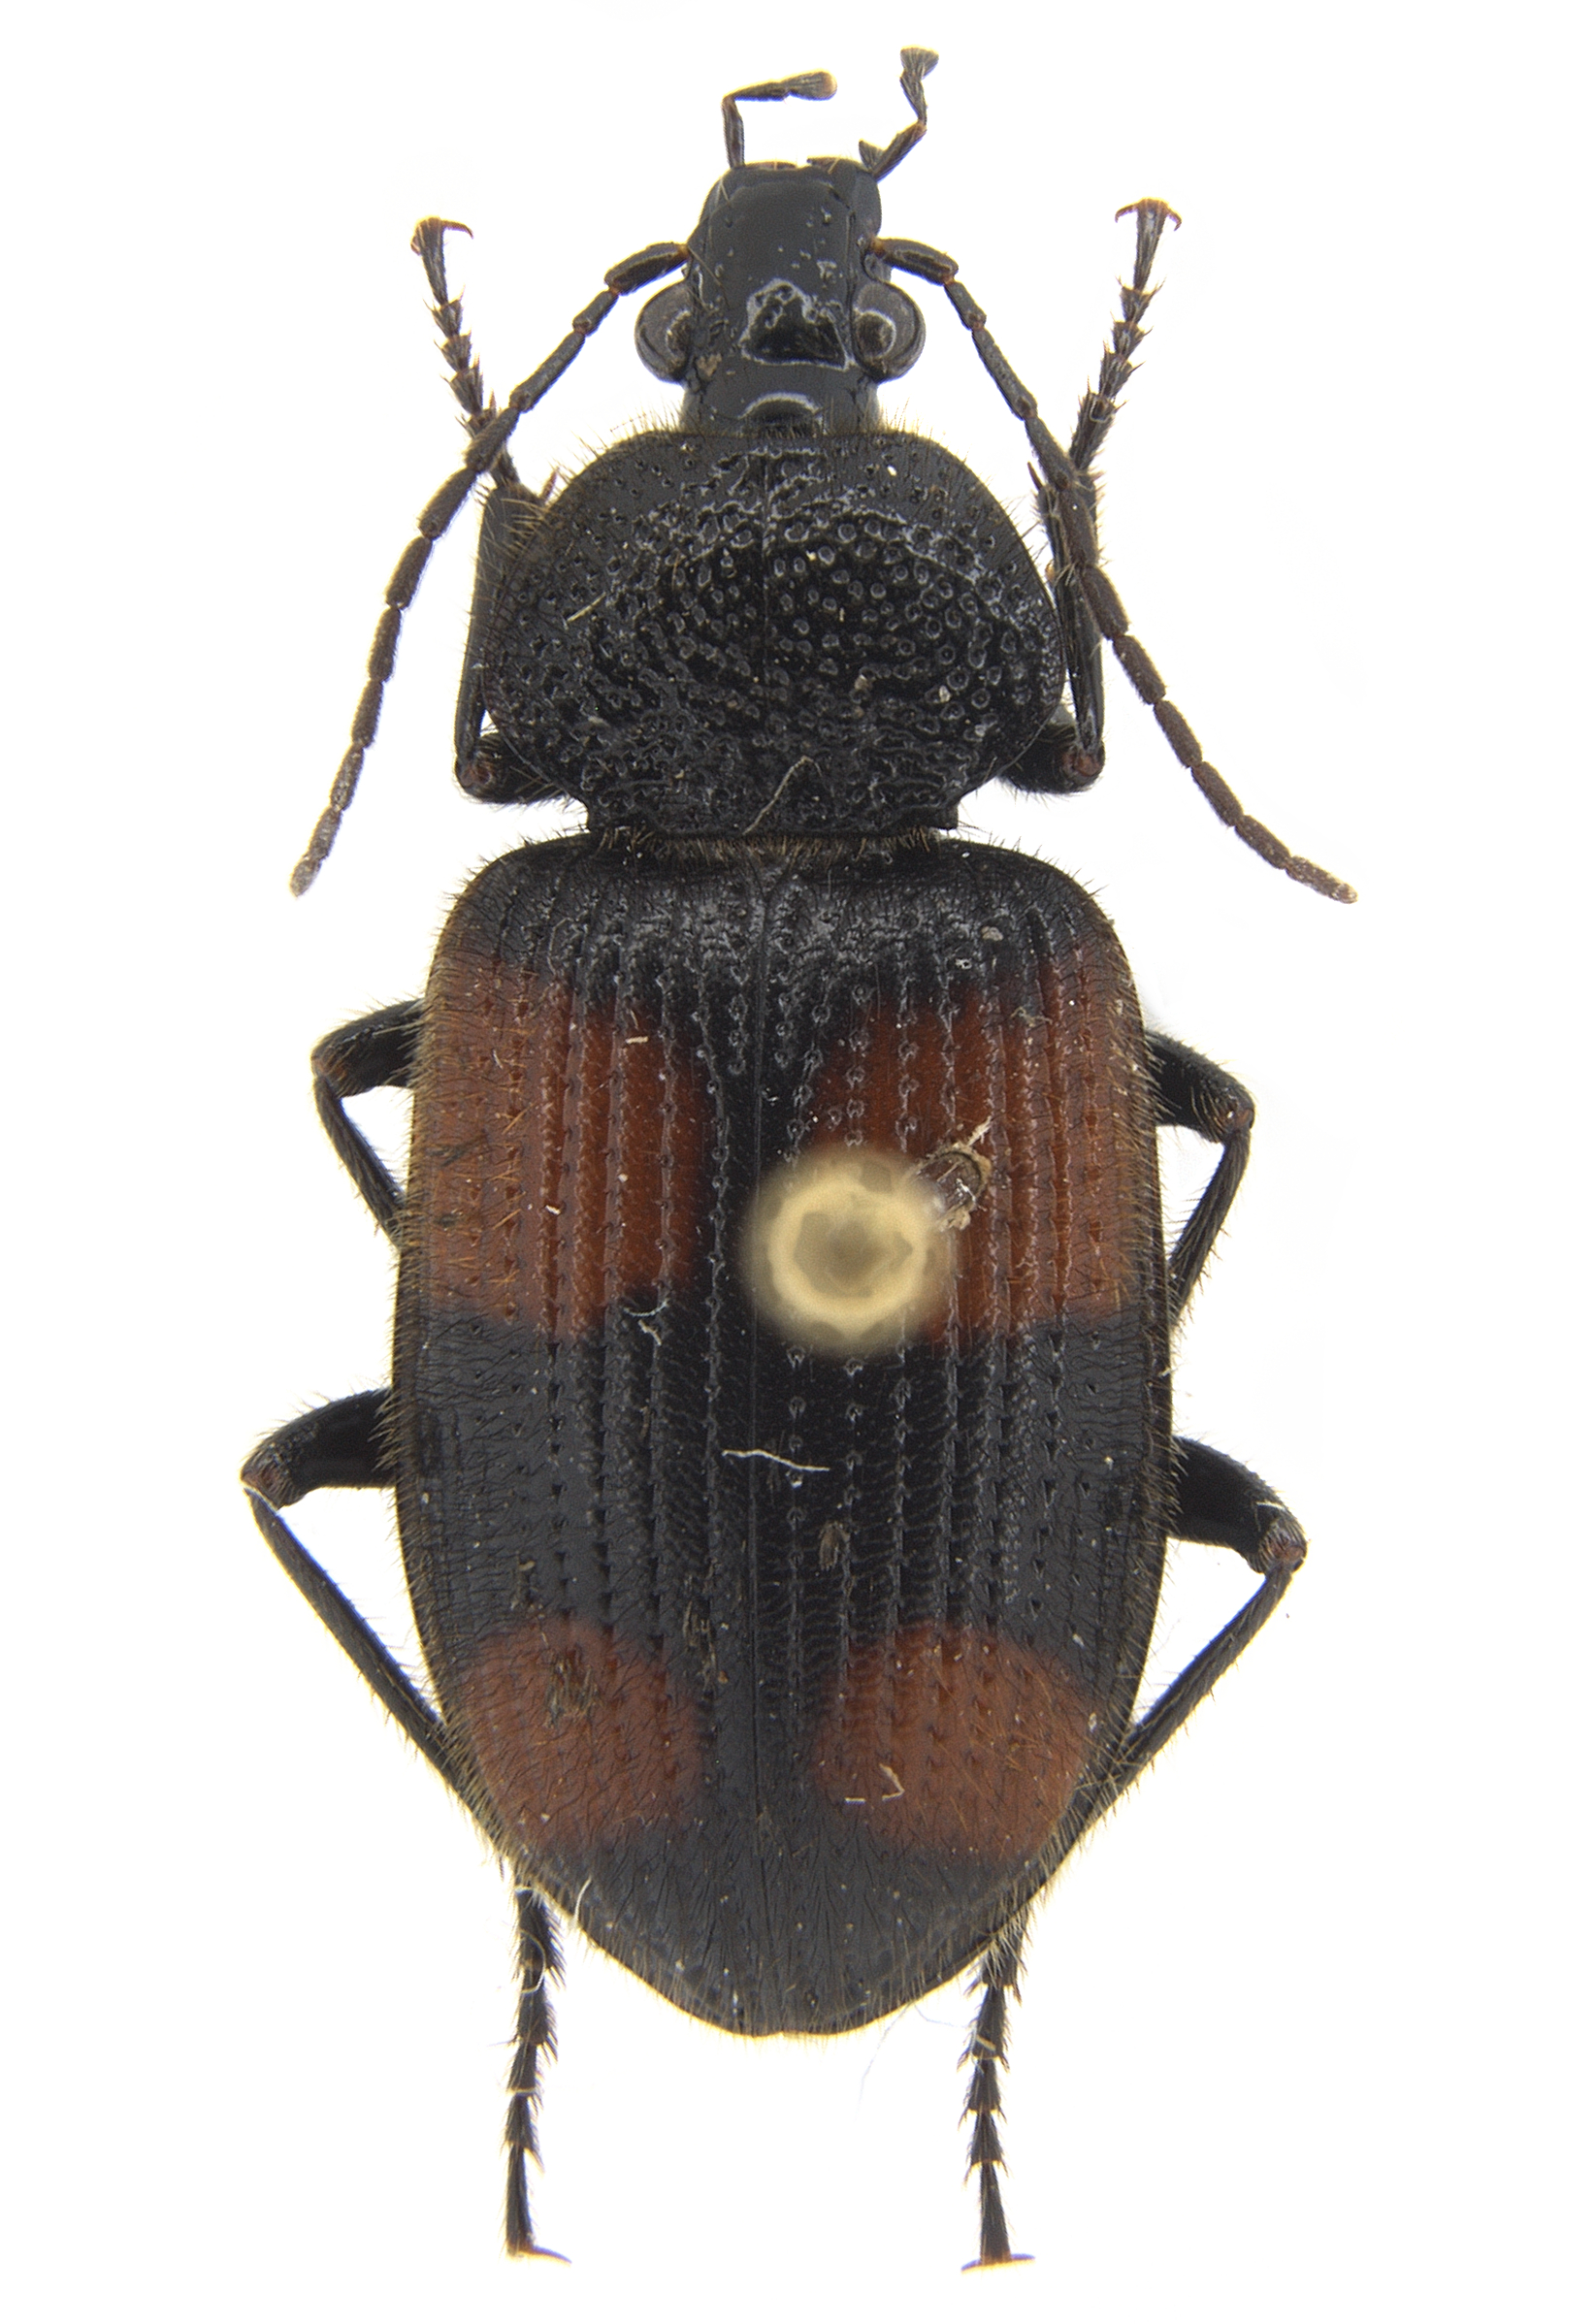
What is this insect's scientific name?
Panagaeus cruciger
